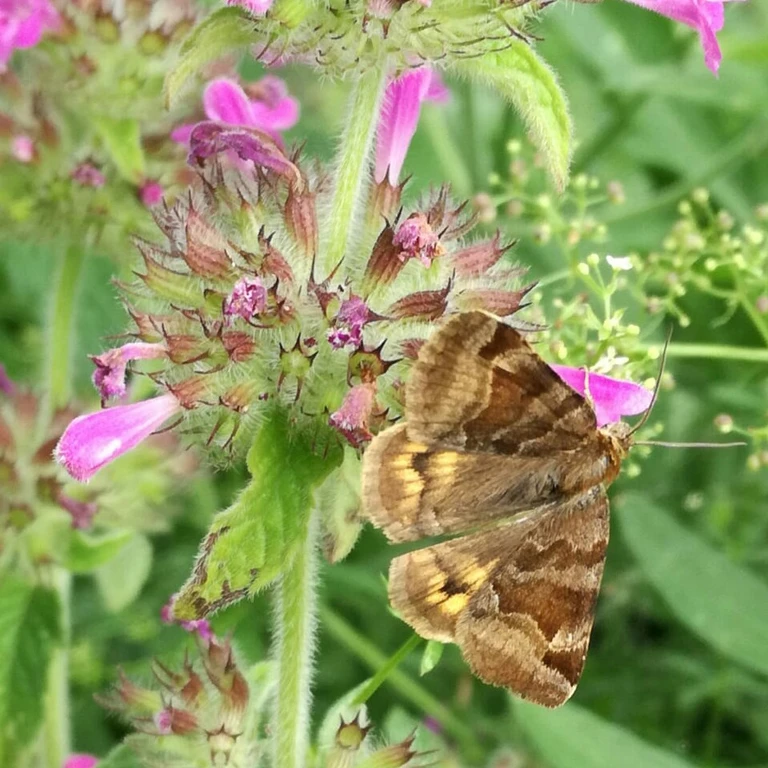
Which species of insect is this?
Euclidia glyphica
